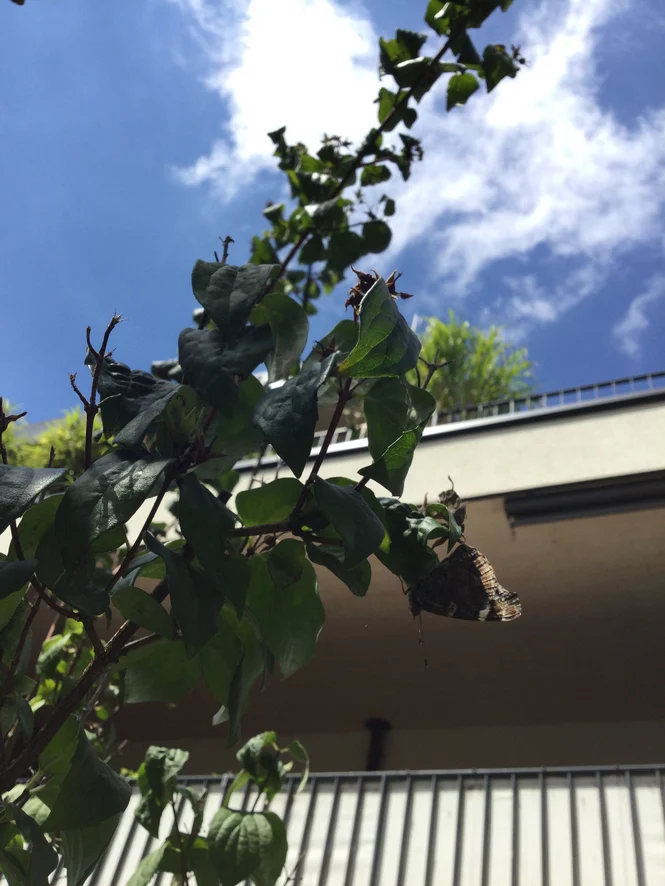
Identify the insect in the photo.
Vanessa atalanta
